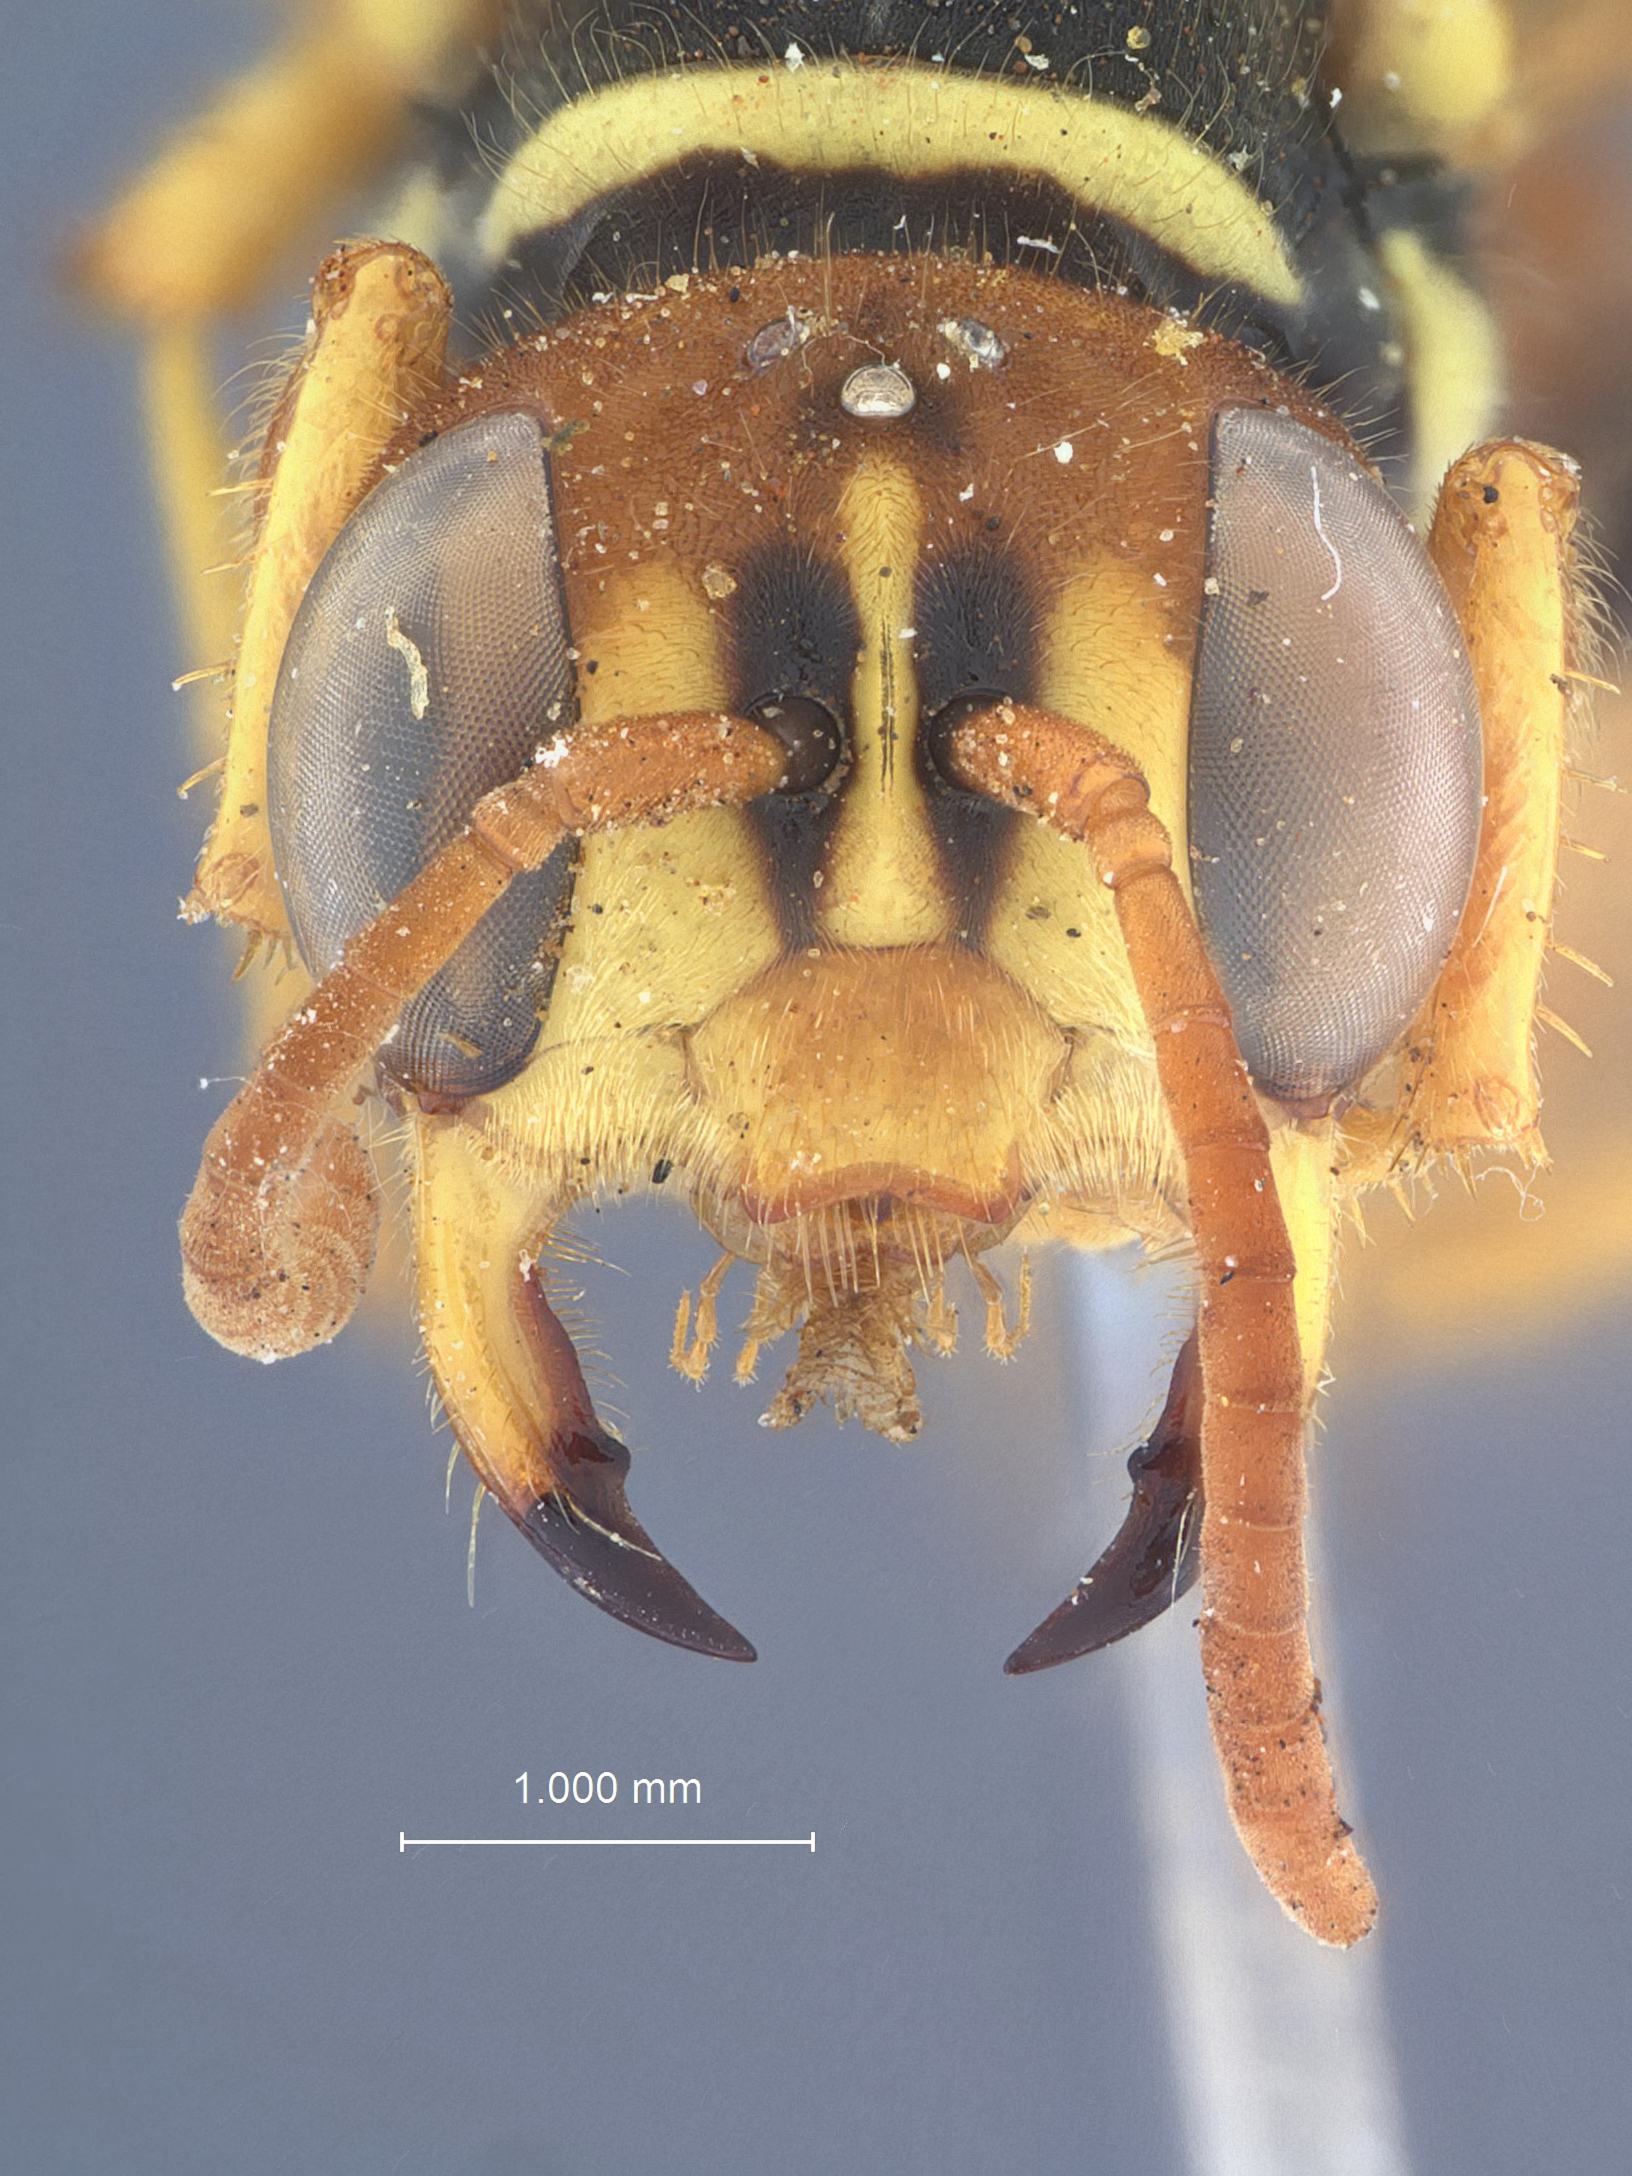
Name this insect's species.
Cerceris farri
